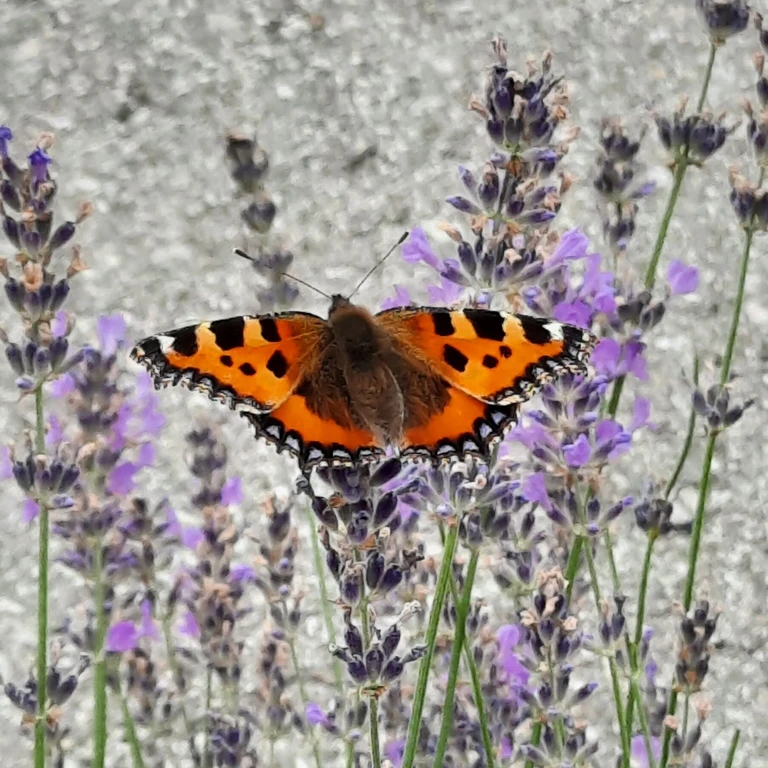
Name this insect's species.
Aglais urticae
